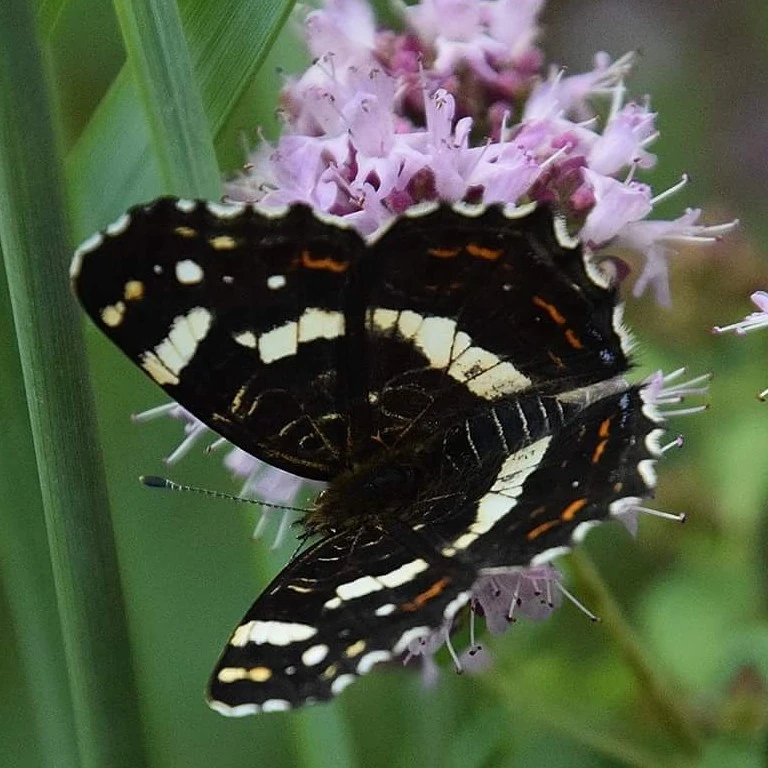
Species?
Araschnia levana
